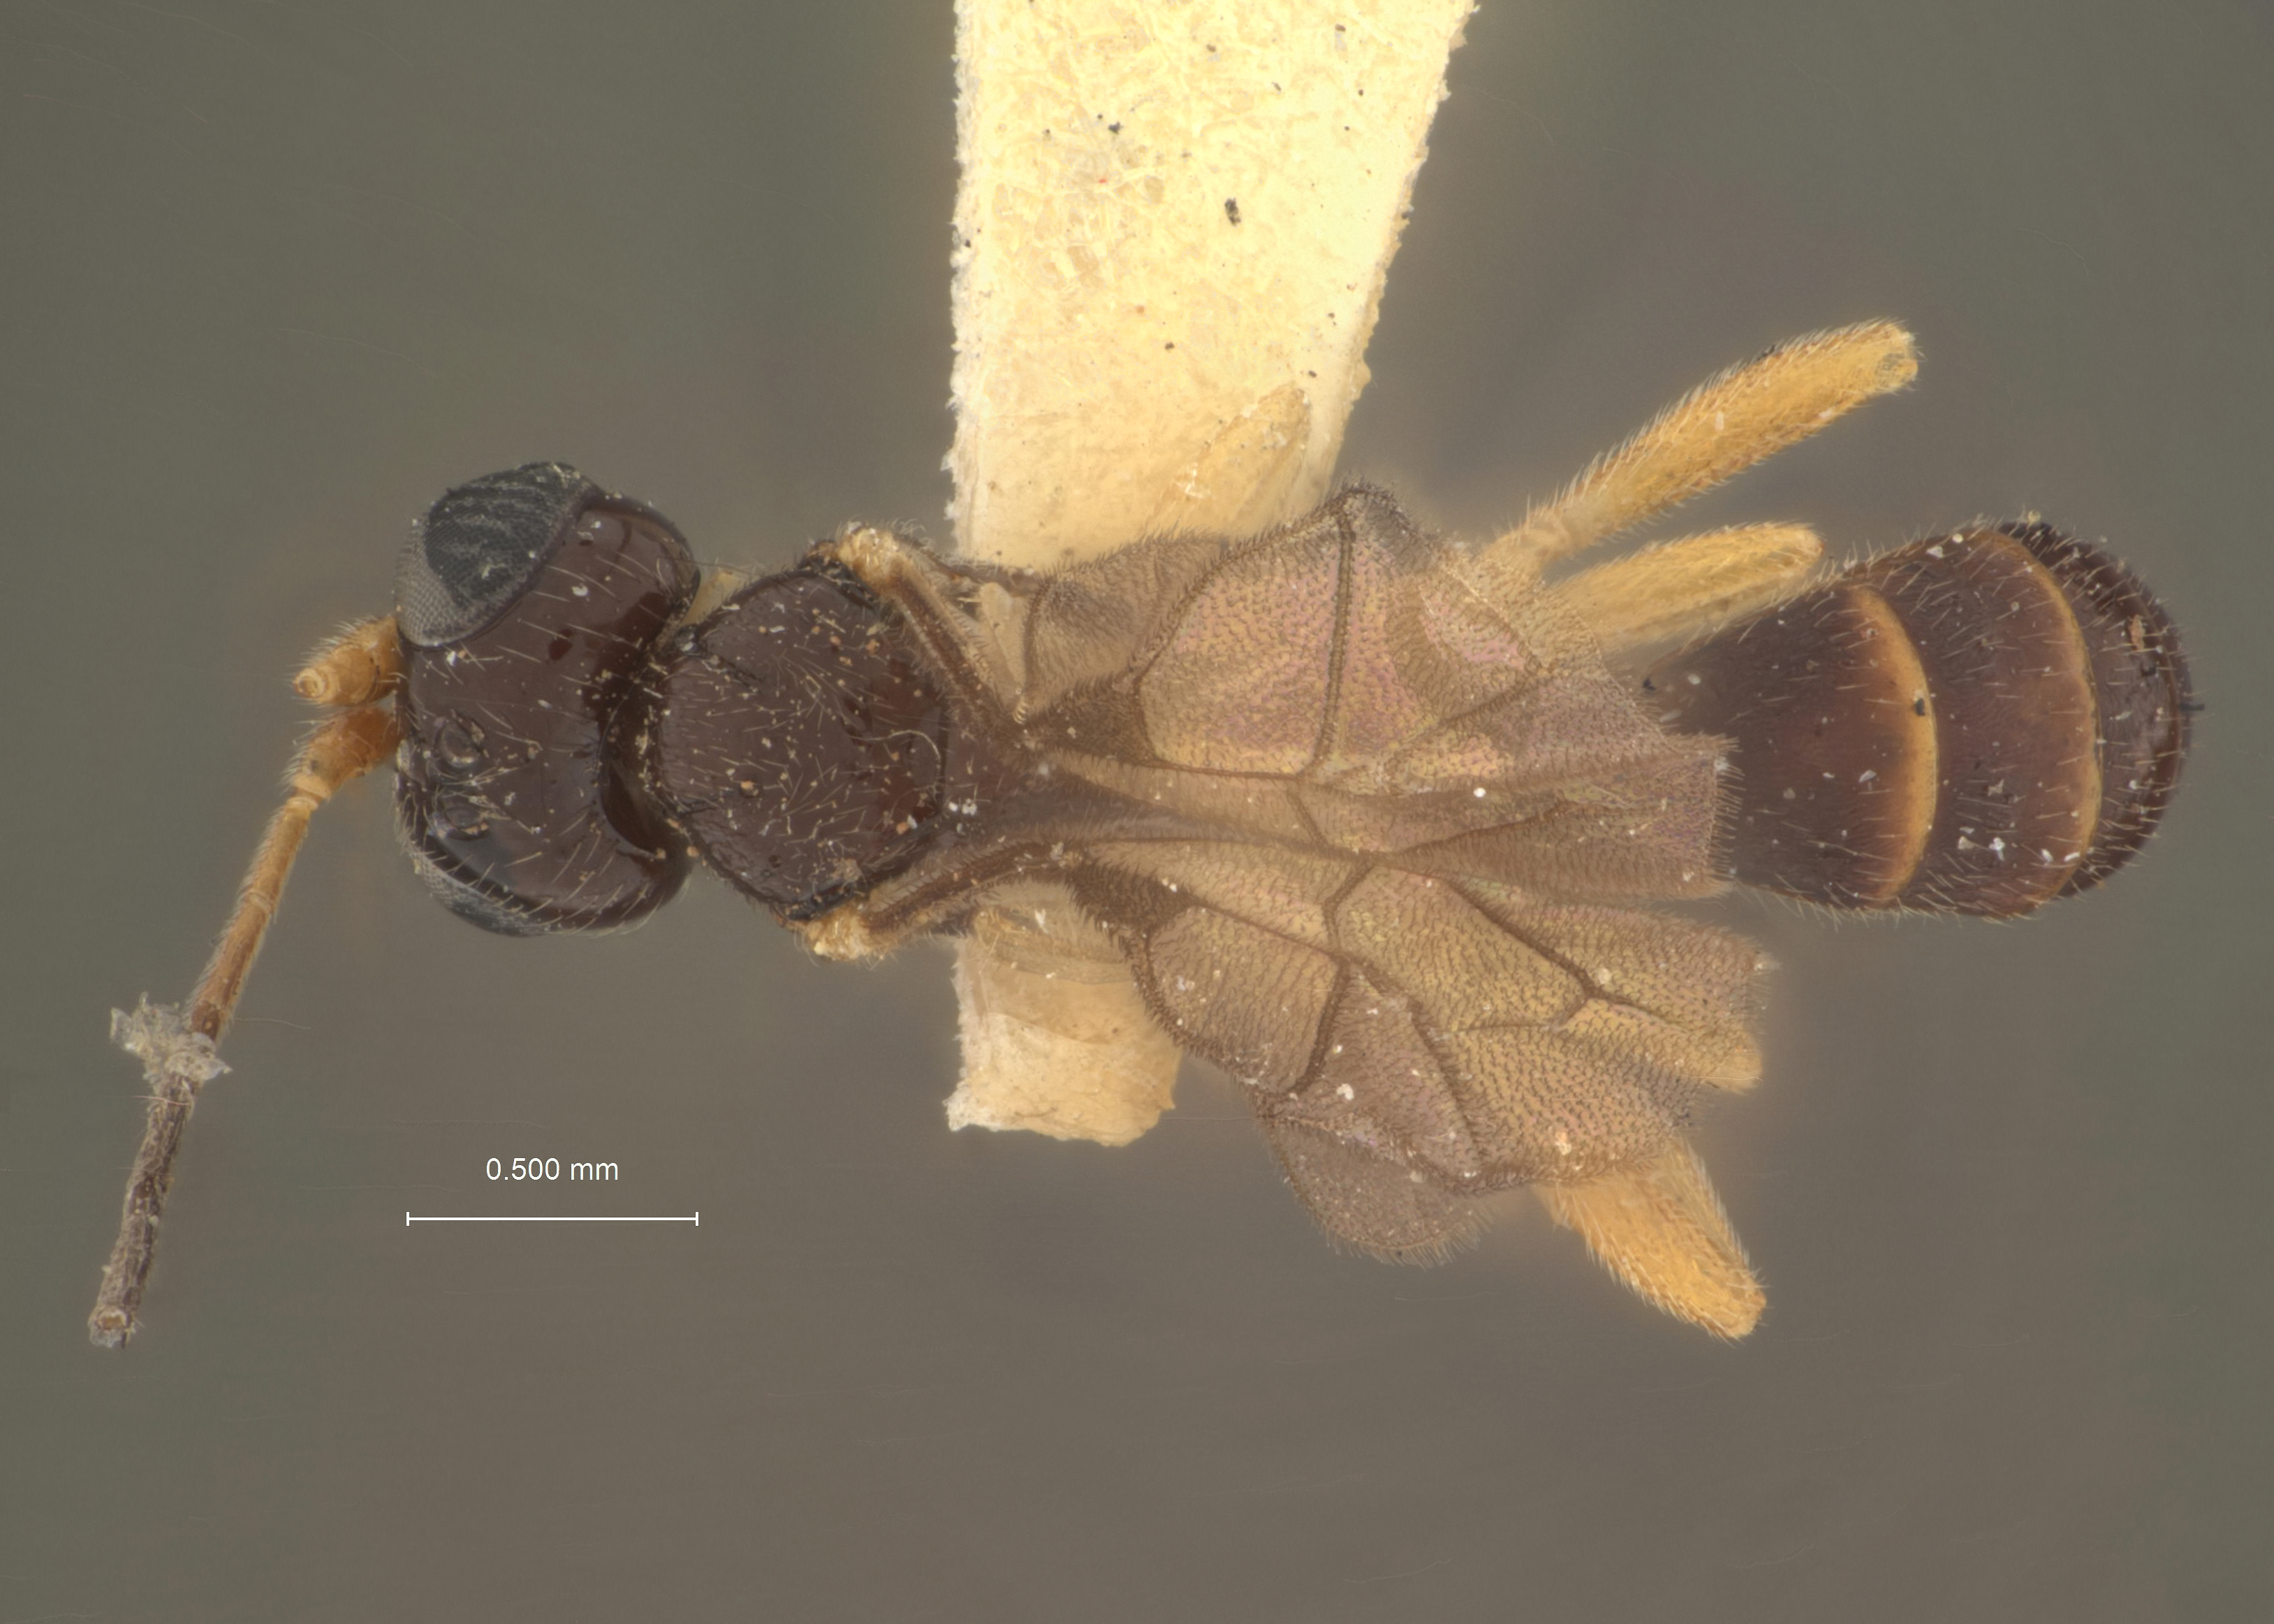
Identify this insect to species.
Mesoleptus fungicola
